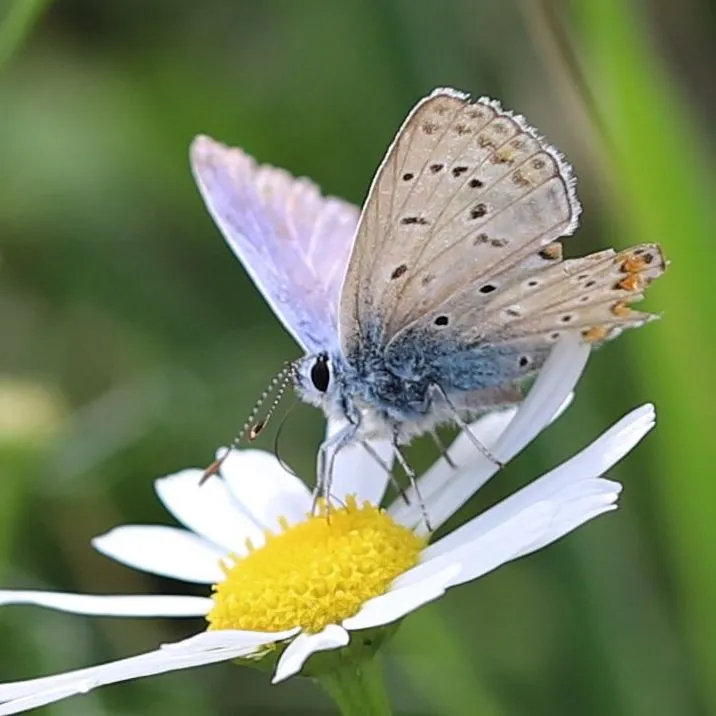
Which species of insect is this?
Polyommatus icarus
